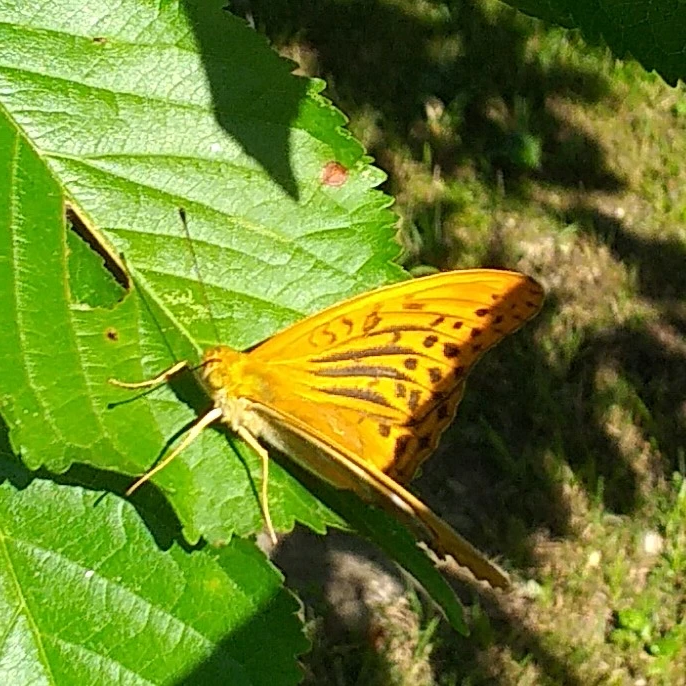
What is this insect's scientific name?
Argynnis paphia
